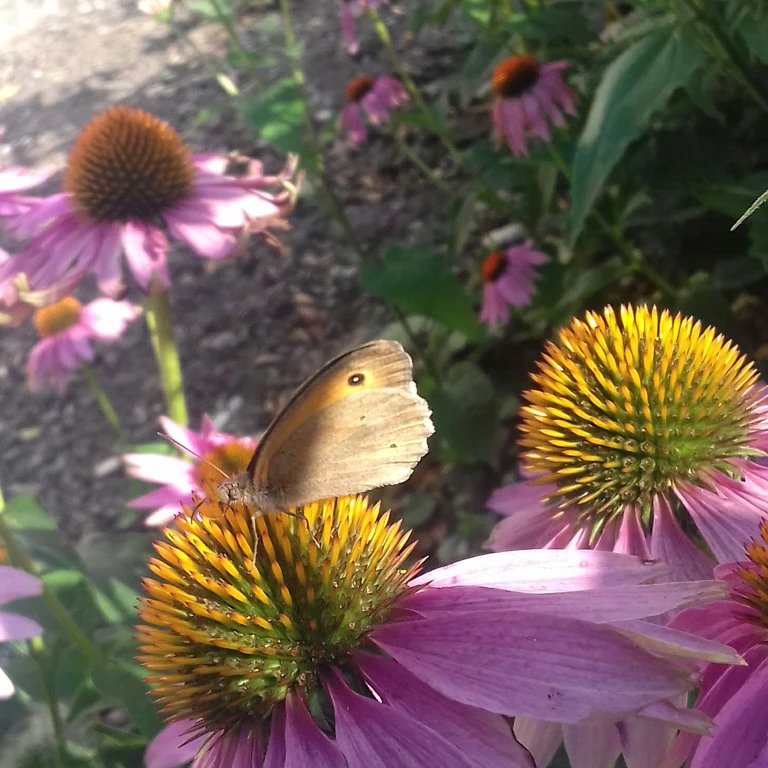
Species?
Maniola jurtina
